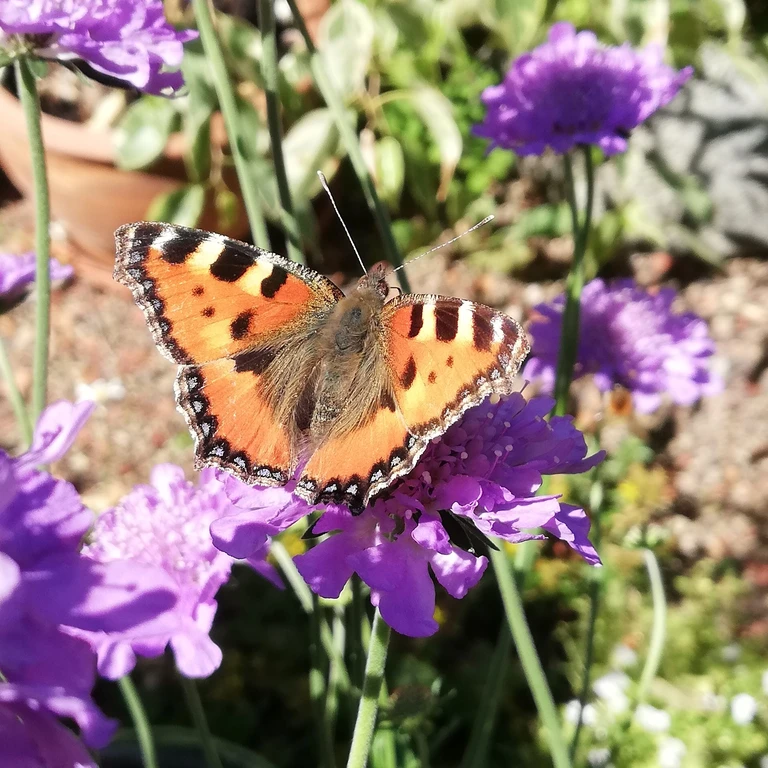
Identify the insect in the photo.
Aglais urticae
